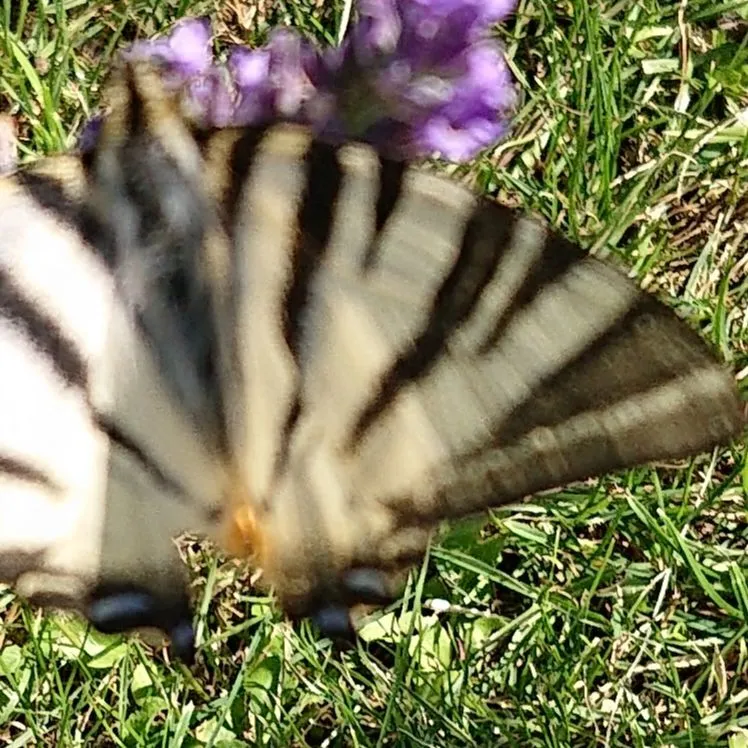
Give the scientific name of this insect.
Iphiclides podalirius
